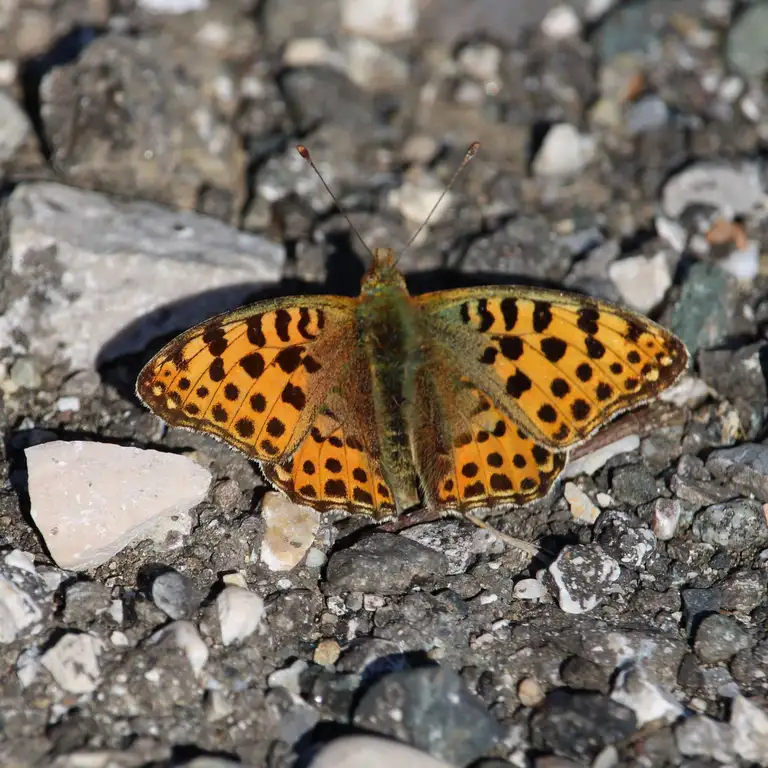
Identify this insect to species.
Issoria lathonia
